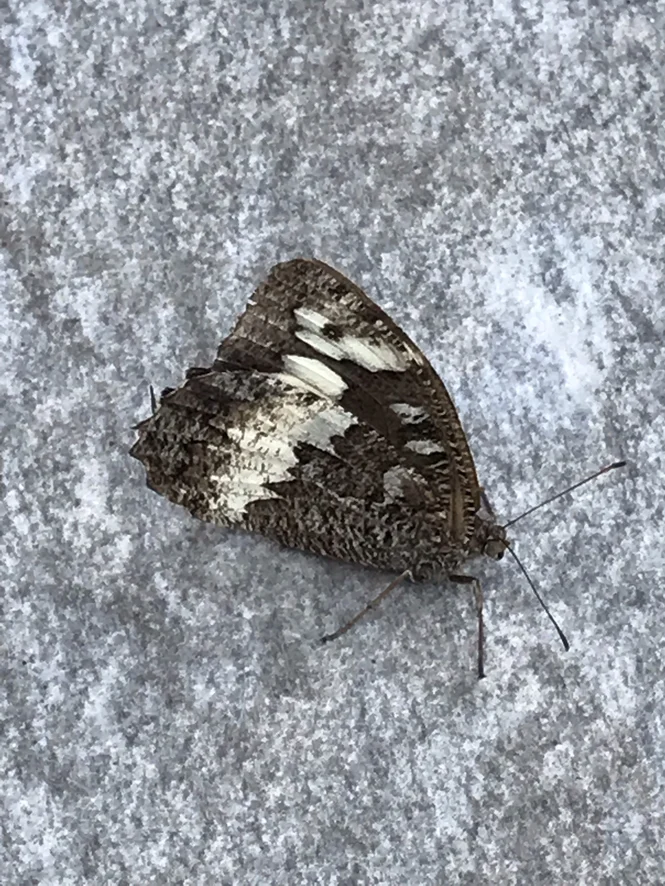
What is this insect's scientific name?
Brintesia circe
